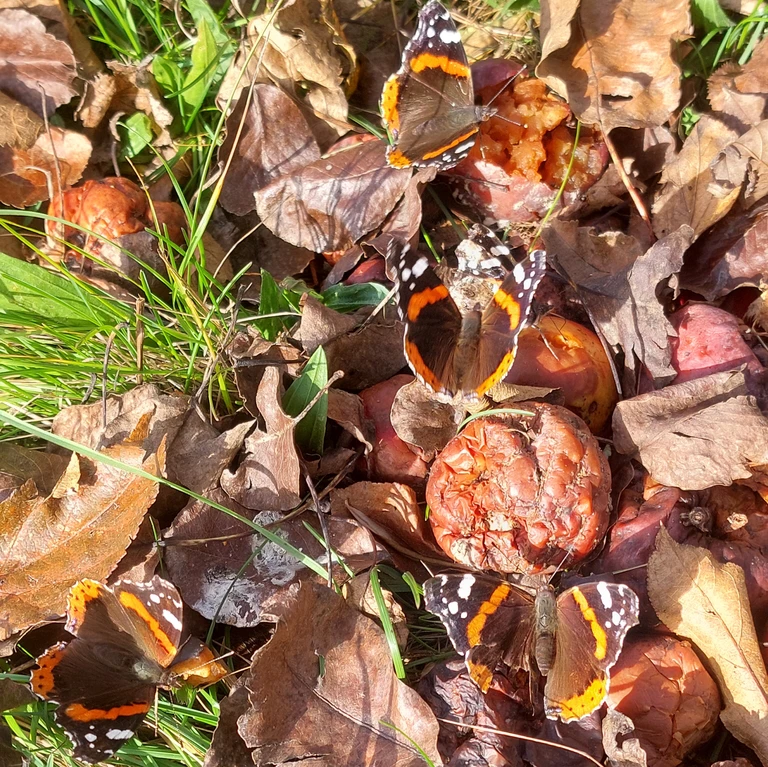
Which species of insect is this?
Vanessa atalanta
